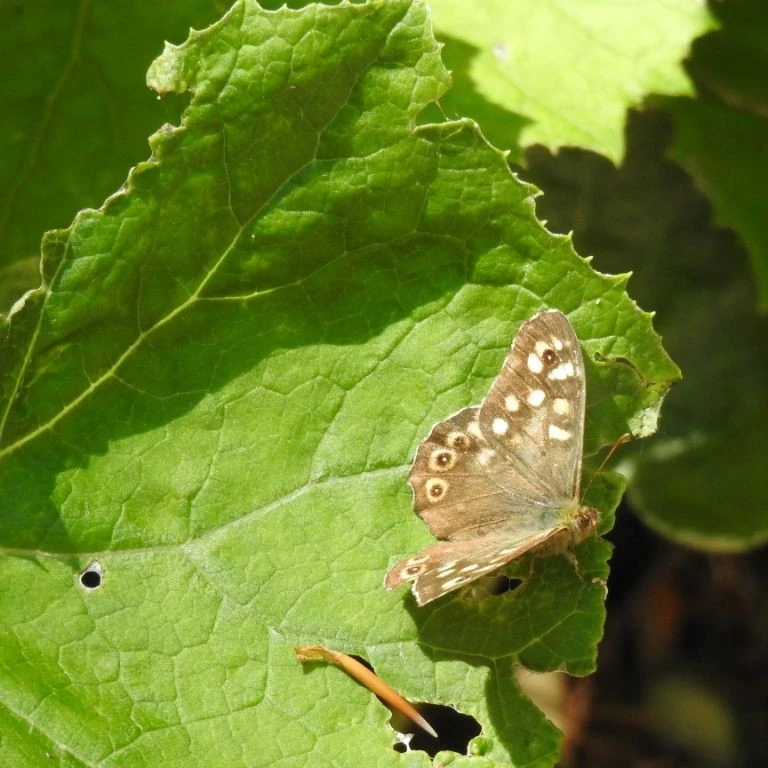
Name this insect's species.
Pararge aegeria
